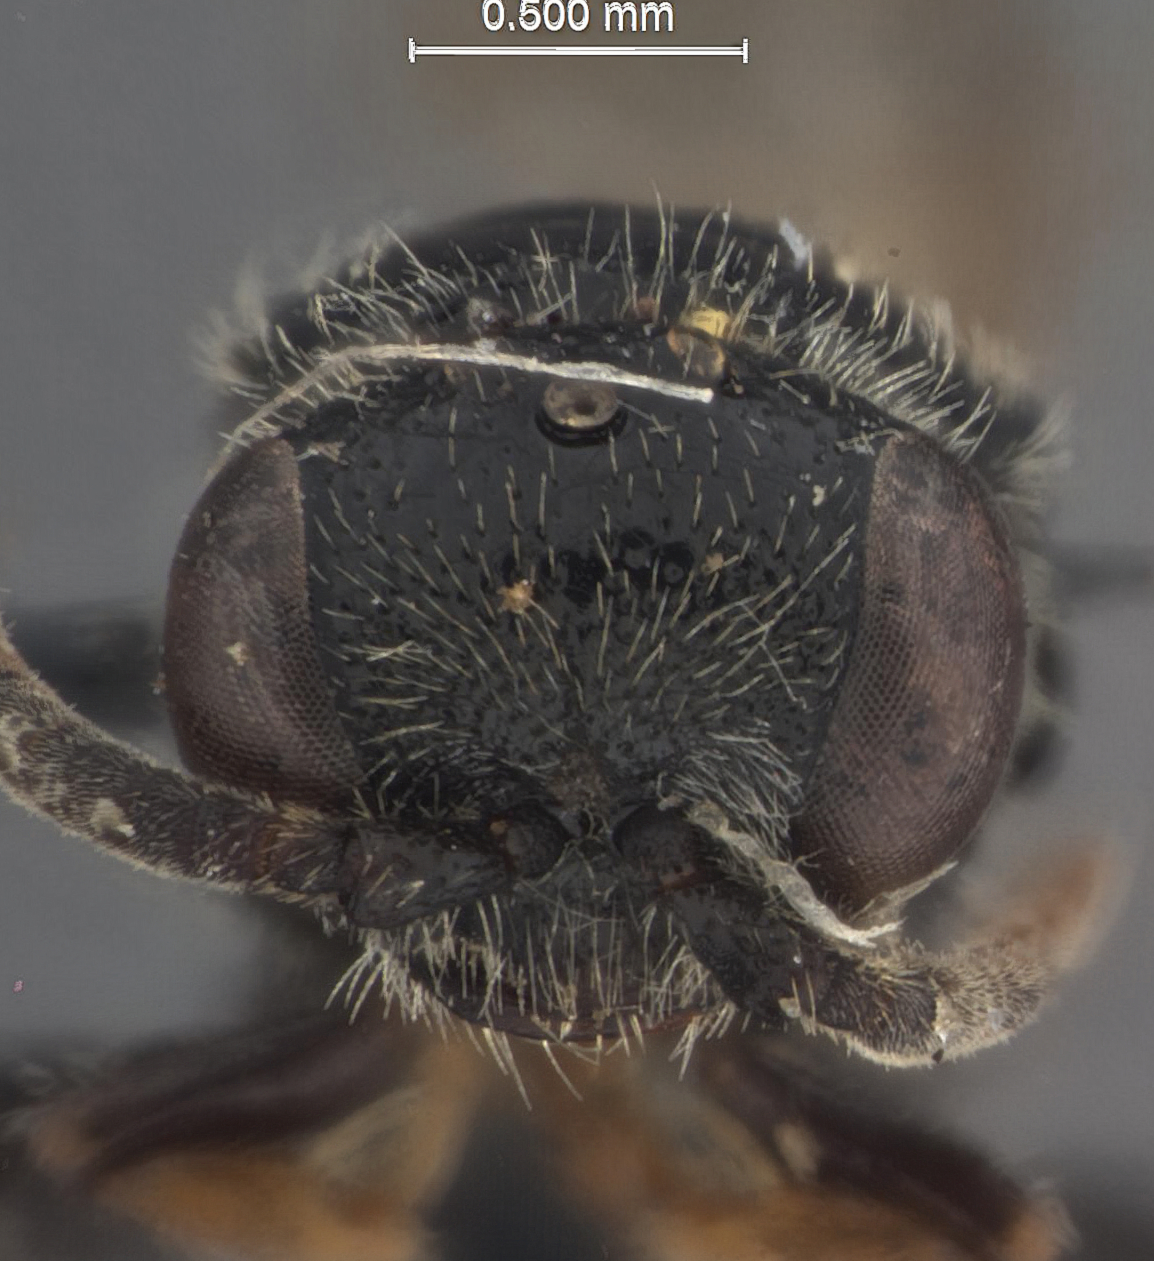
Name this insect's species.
Tiphia veracruzae
